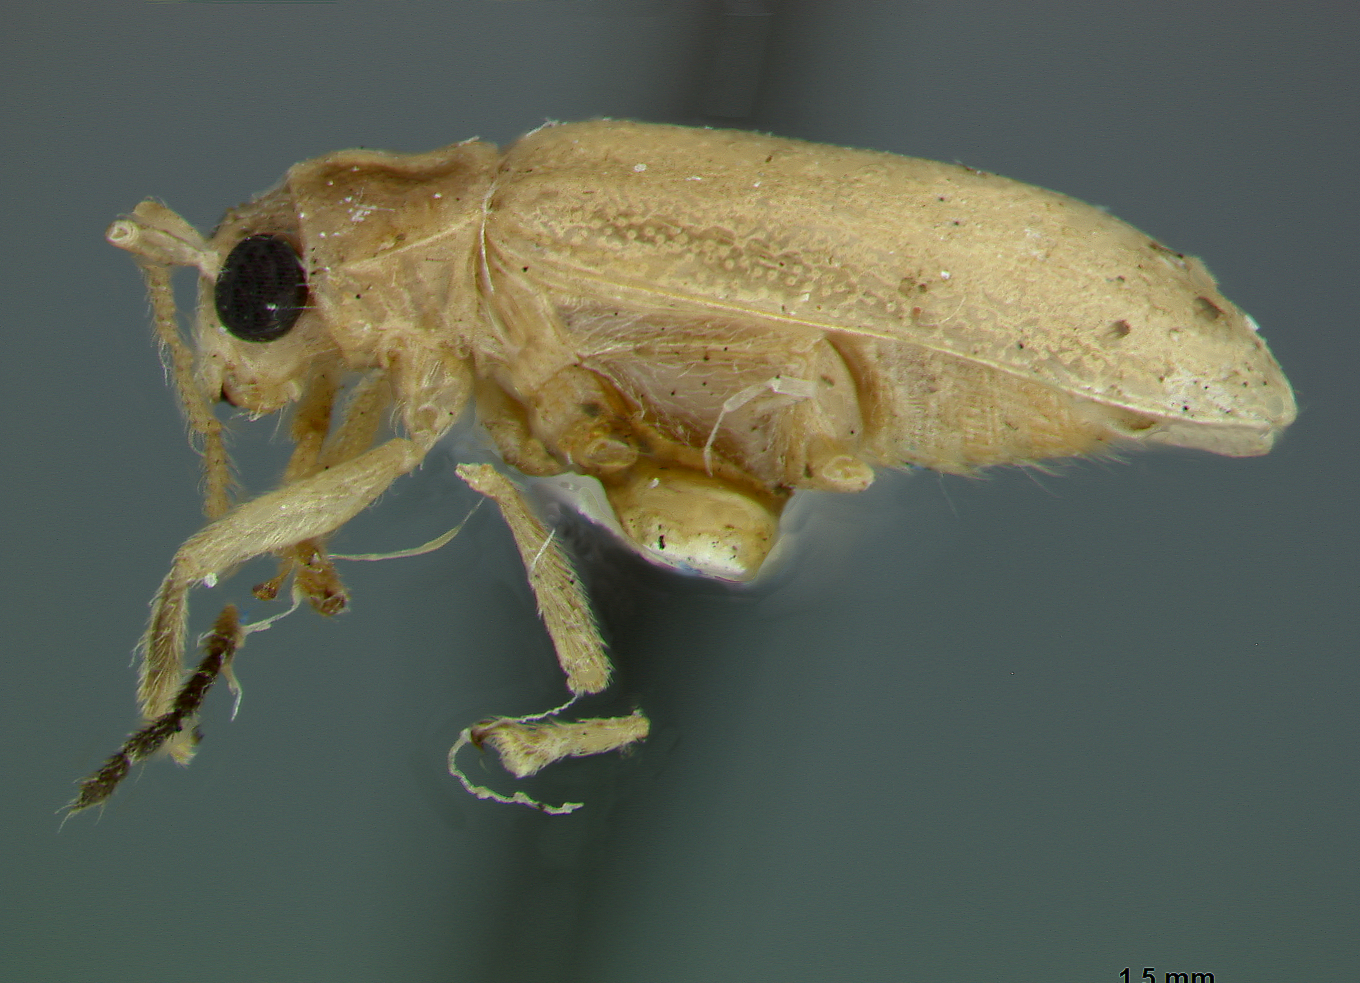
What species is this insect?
Neotrichota flavipennis
